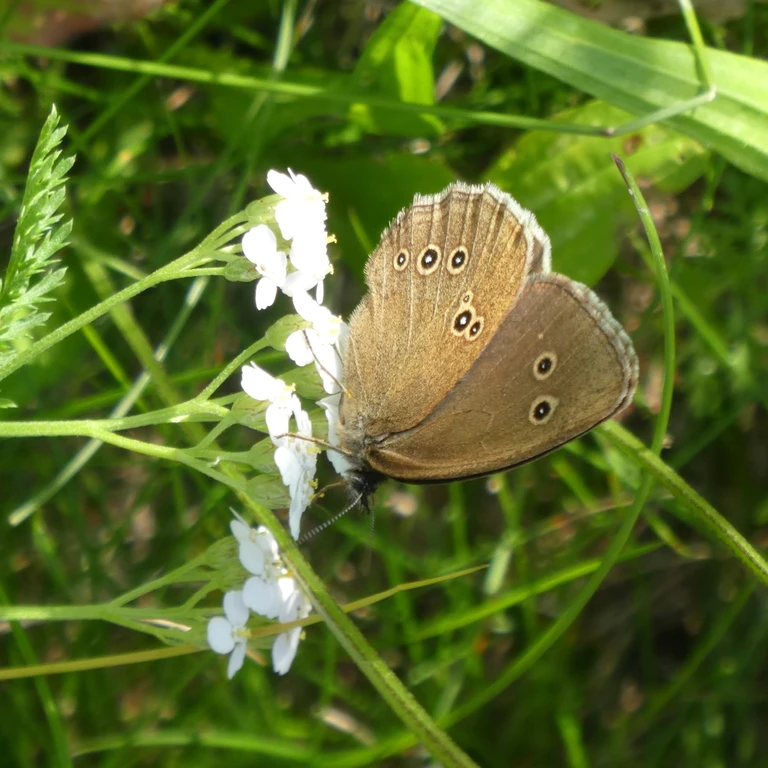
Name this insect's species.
Aphantopus hyperantus
